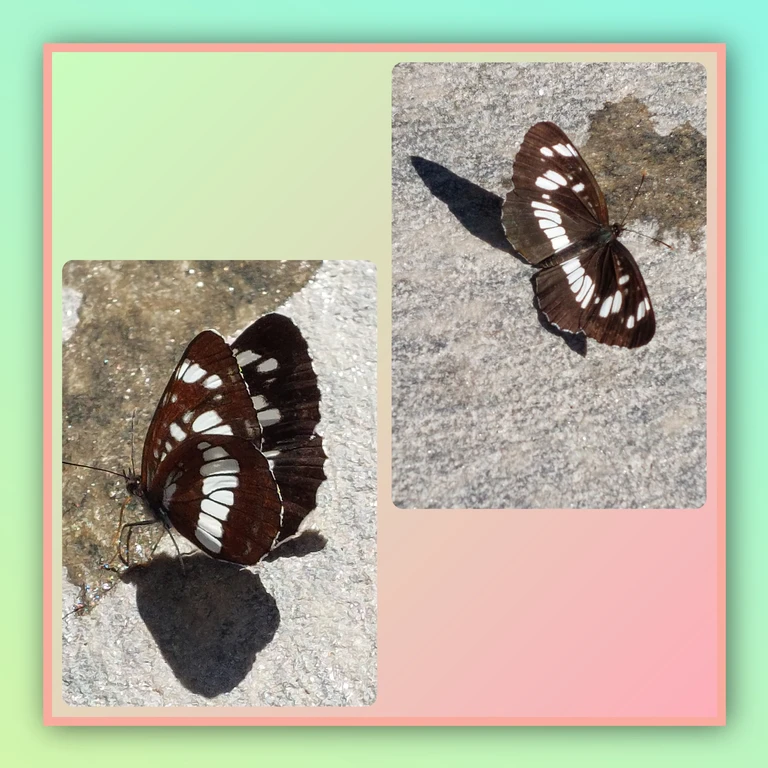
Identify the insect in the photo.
Neptis rivularis
